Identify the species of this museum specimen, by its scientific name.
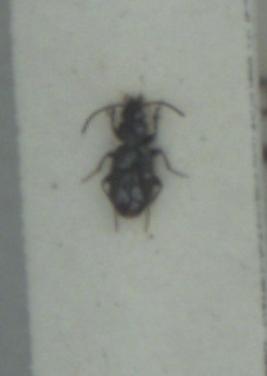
Microlestes maurus
